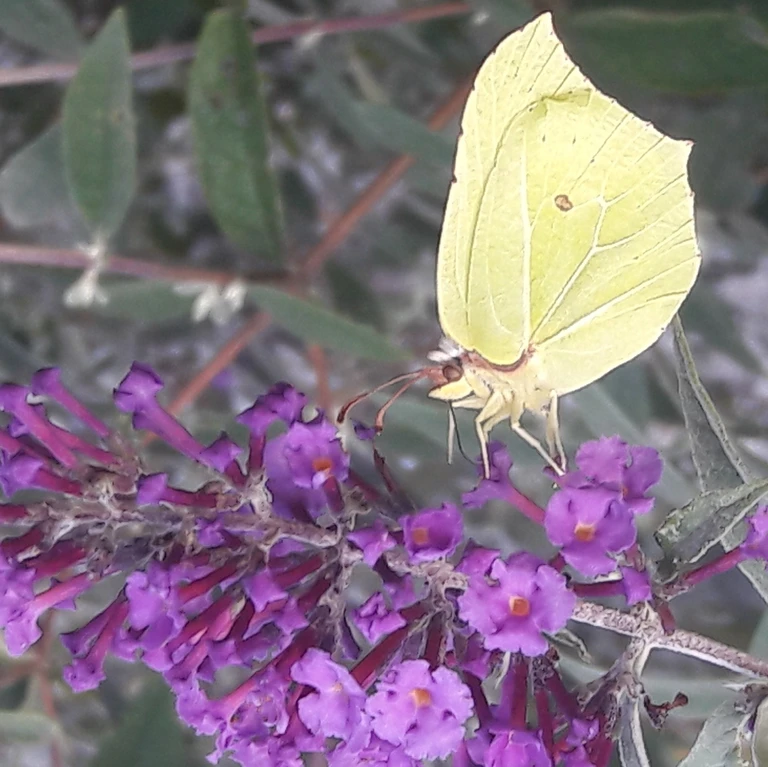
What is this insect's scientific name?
Gonepteryx rhamni
